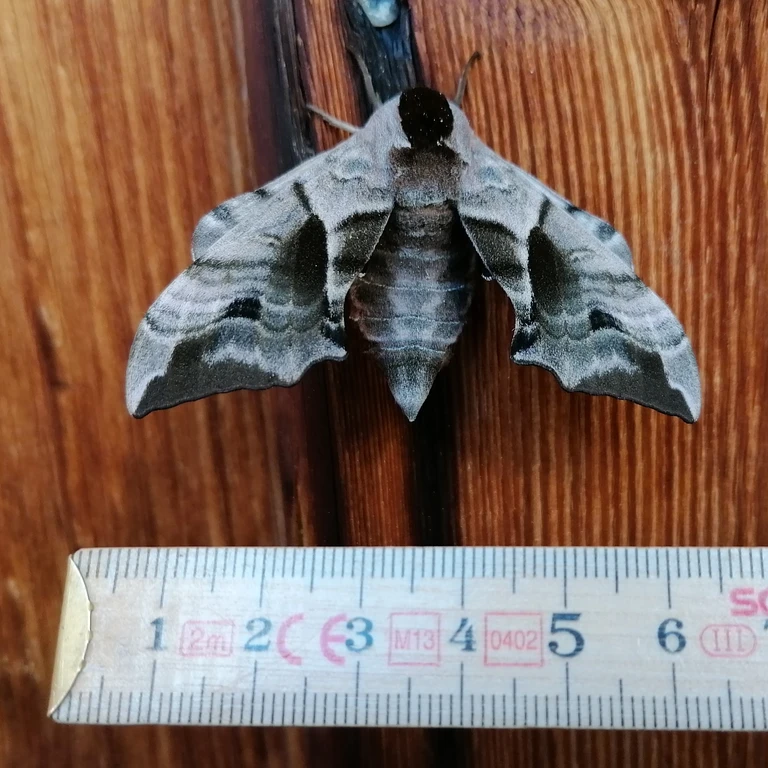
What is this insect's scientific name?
Smerinthus ocellata
